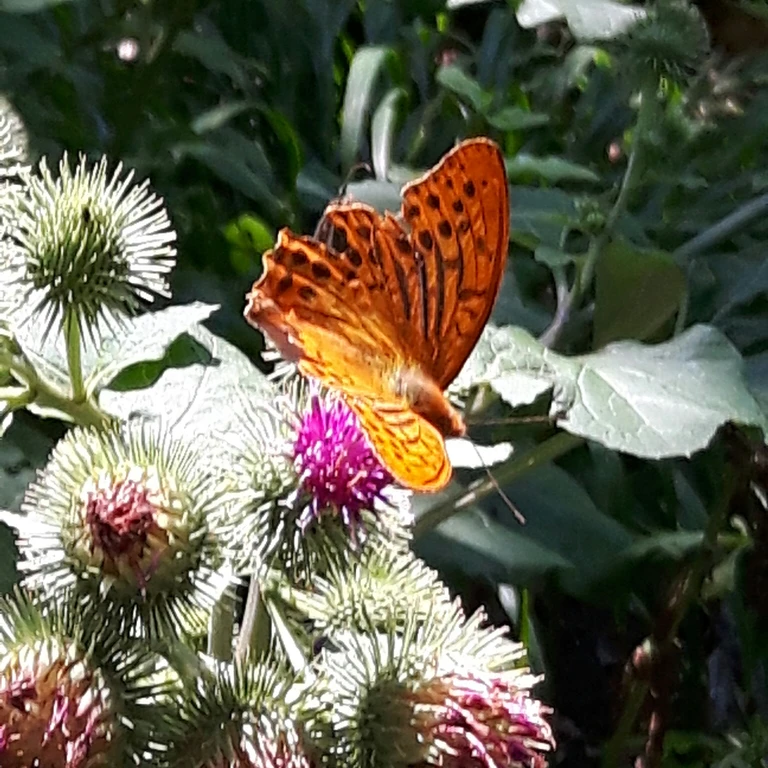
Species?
Argynnis paphia
